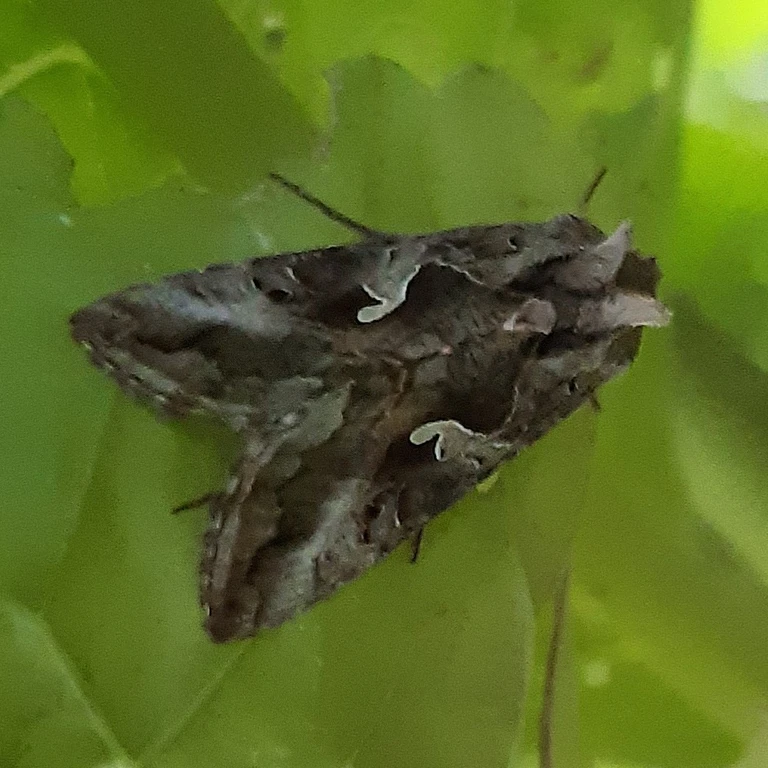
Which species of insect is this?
Autographa gamma
